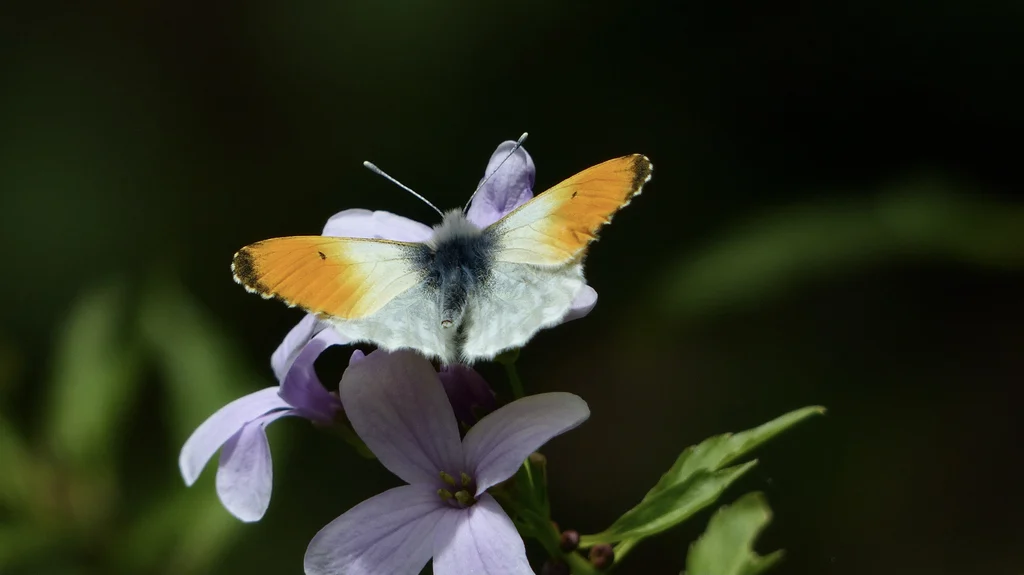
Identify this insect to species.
Anthocharis cardamines
